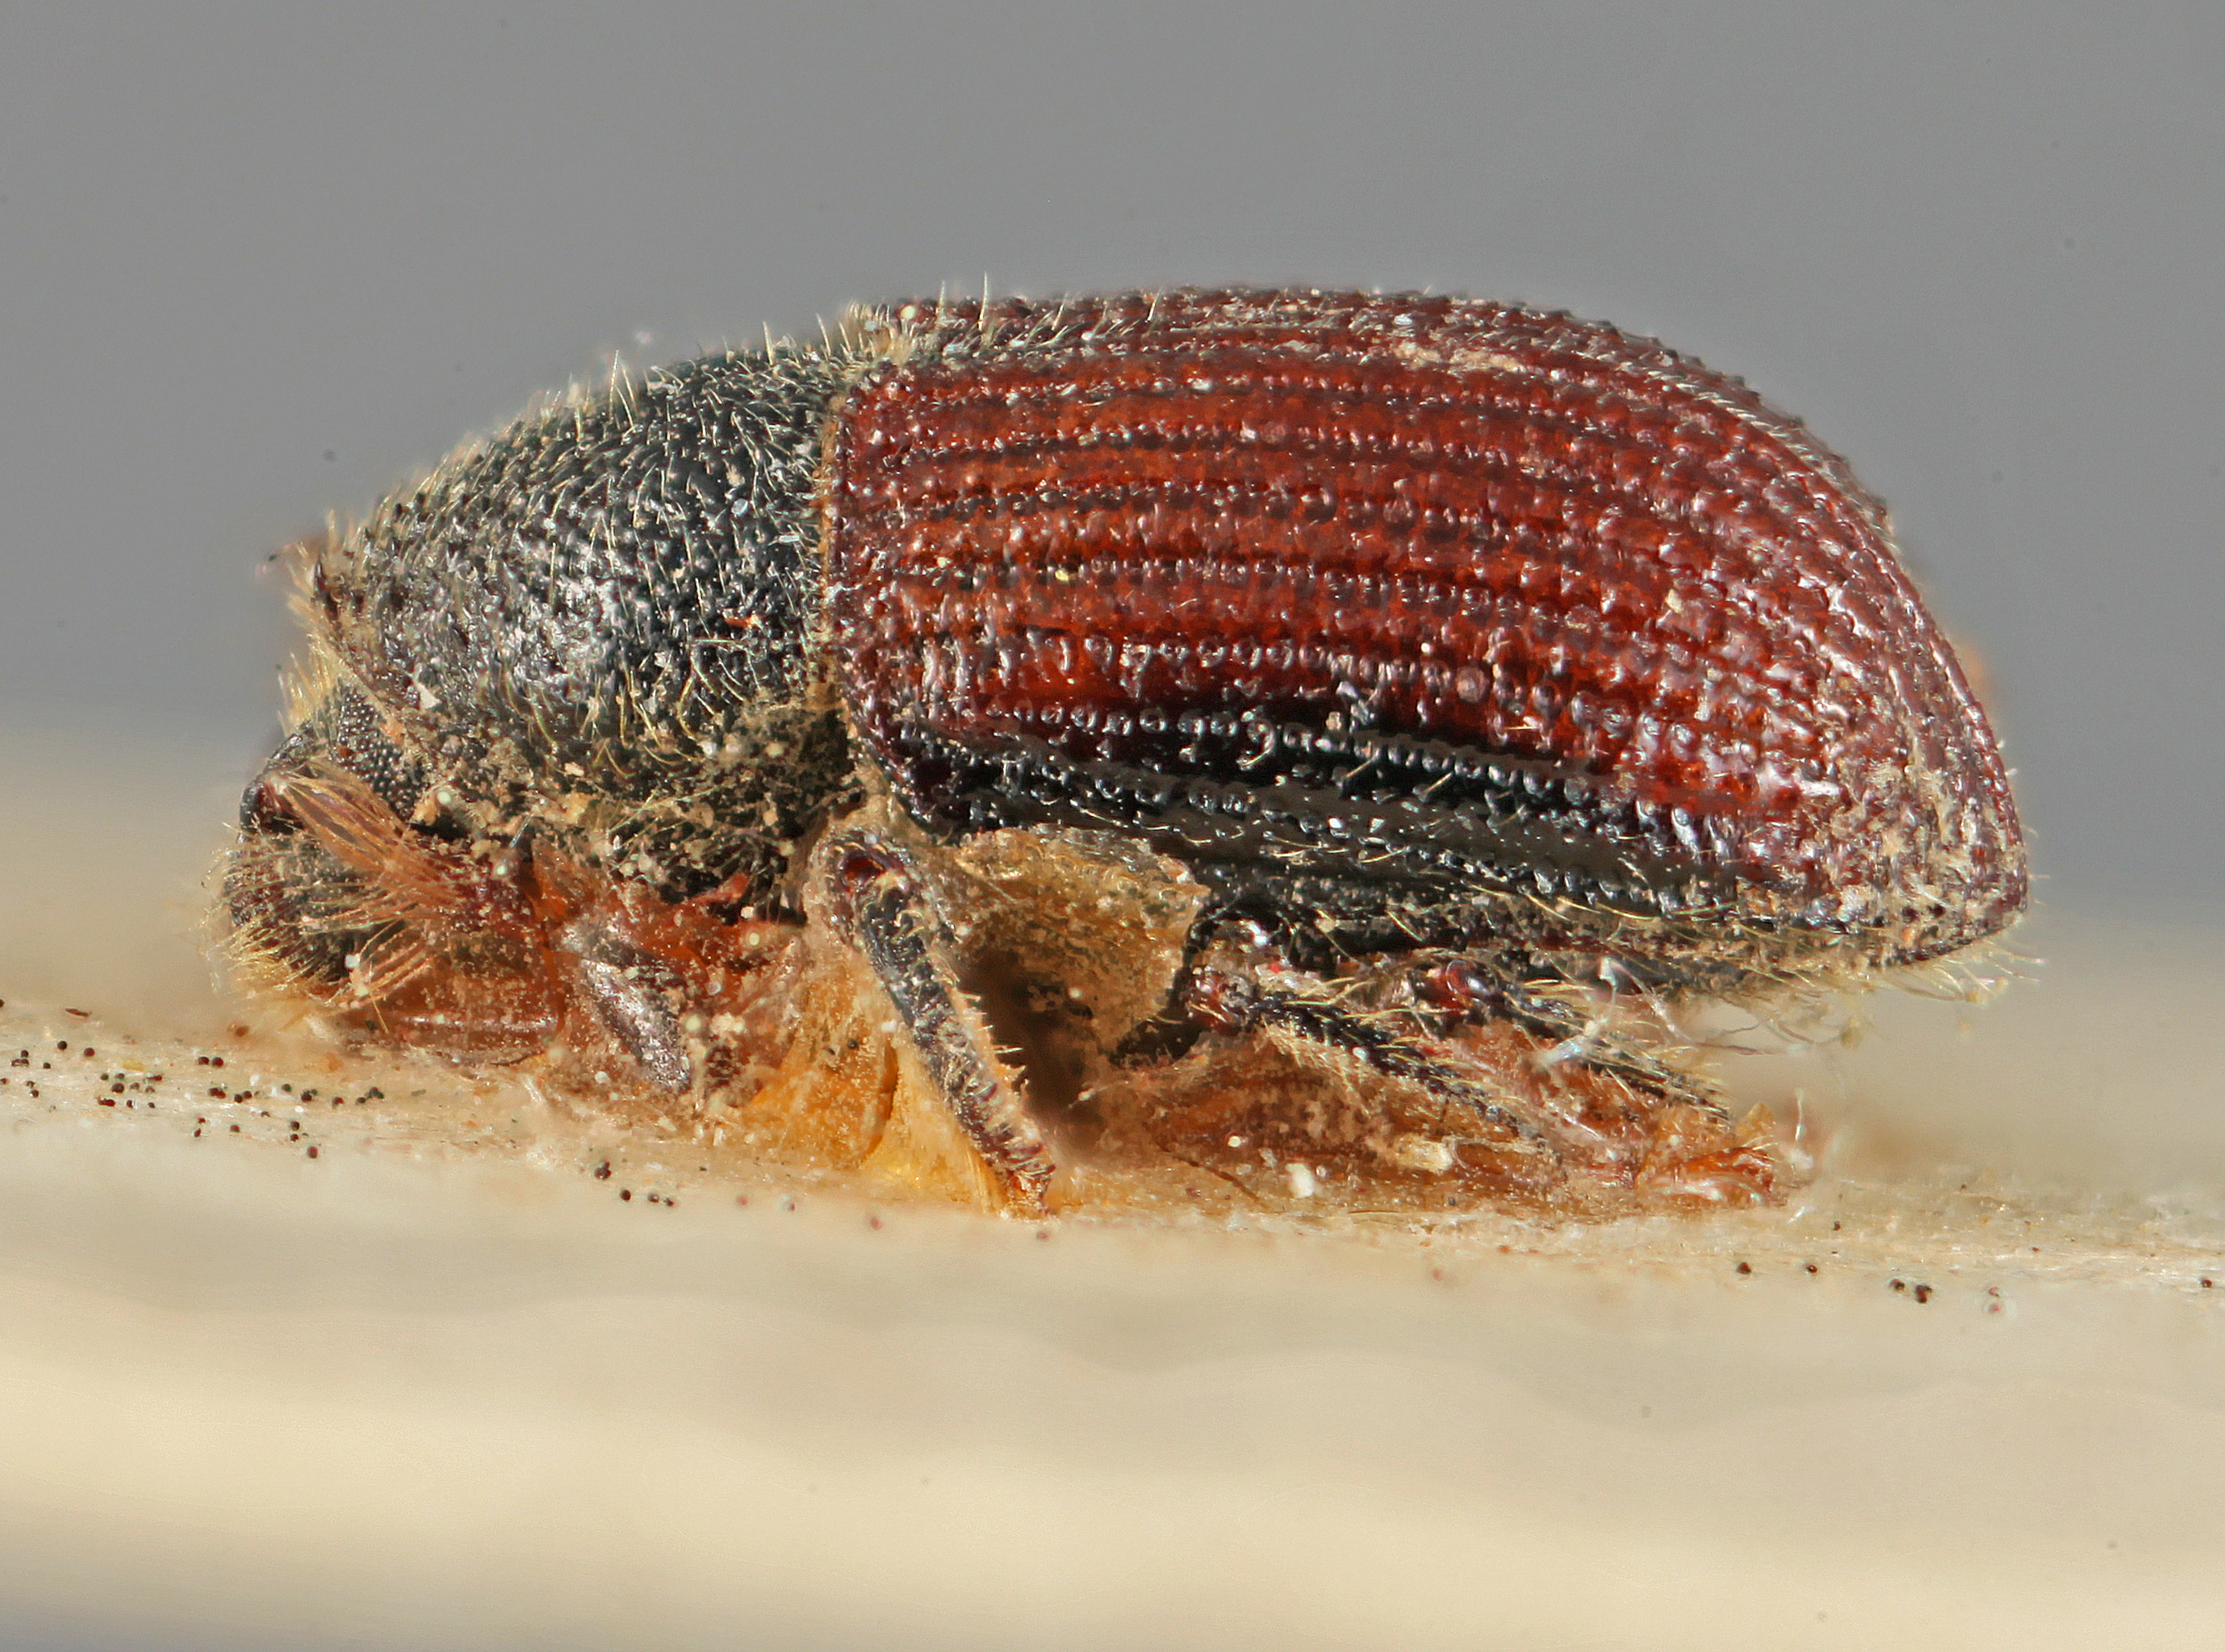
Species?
Phloeotribus picipennis
